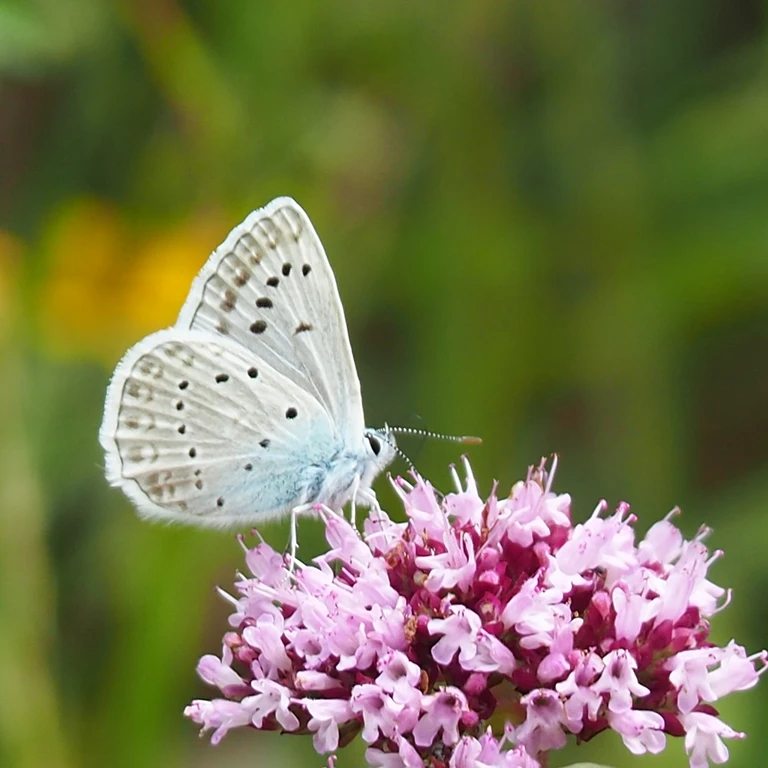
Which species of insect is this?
Polyommatus daphnis
